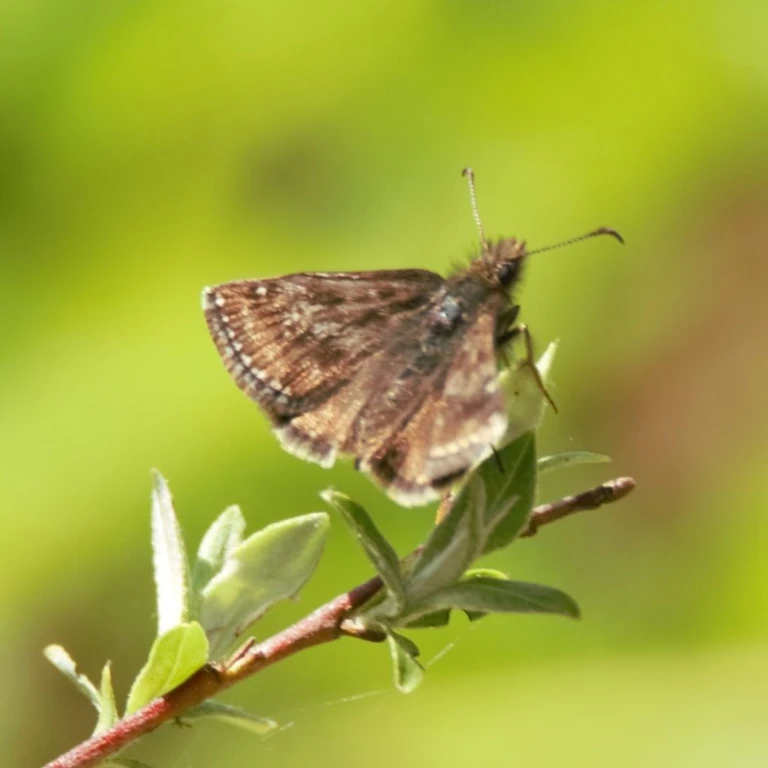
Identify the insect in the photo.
Erynnis tages
